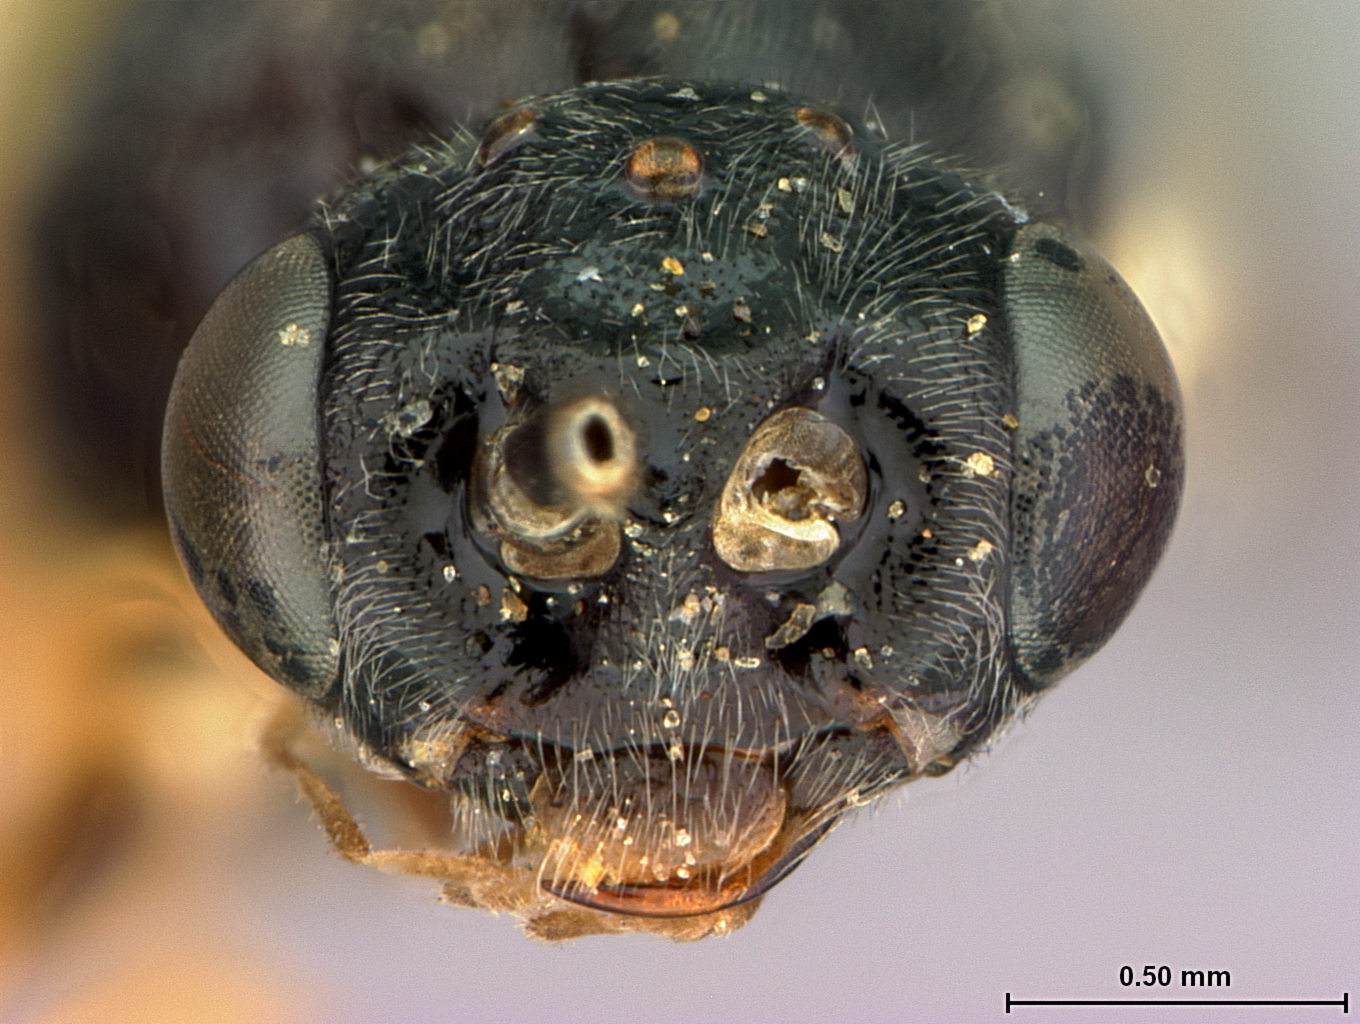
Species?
Pristiphora betulavora
